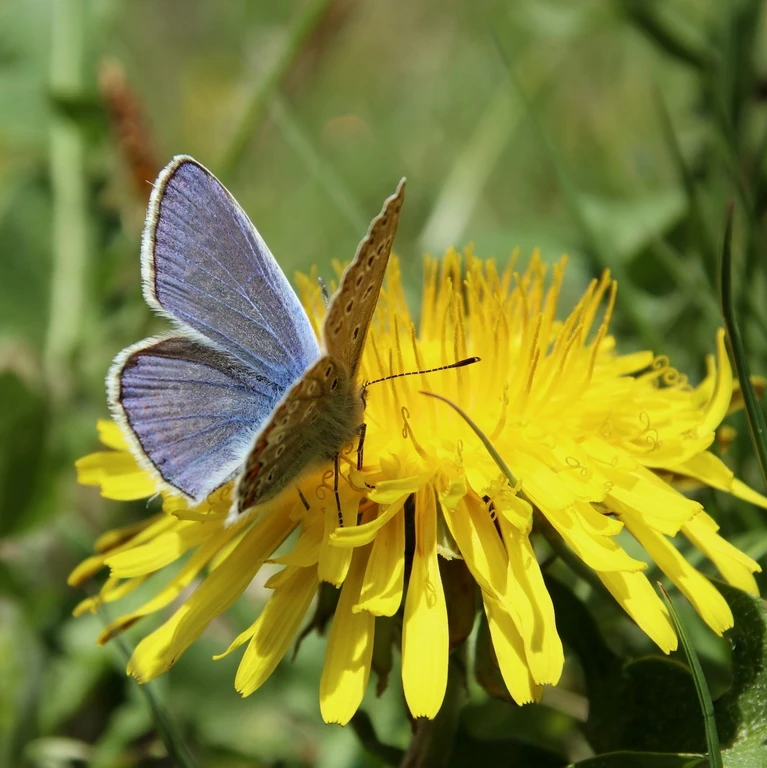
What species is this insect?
Polyommatus icarus
